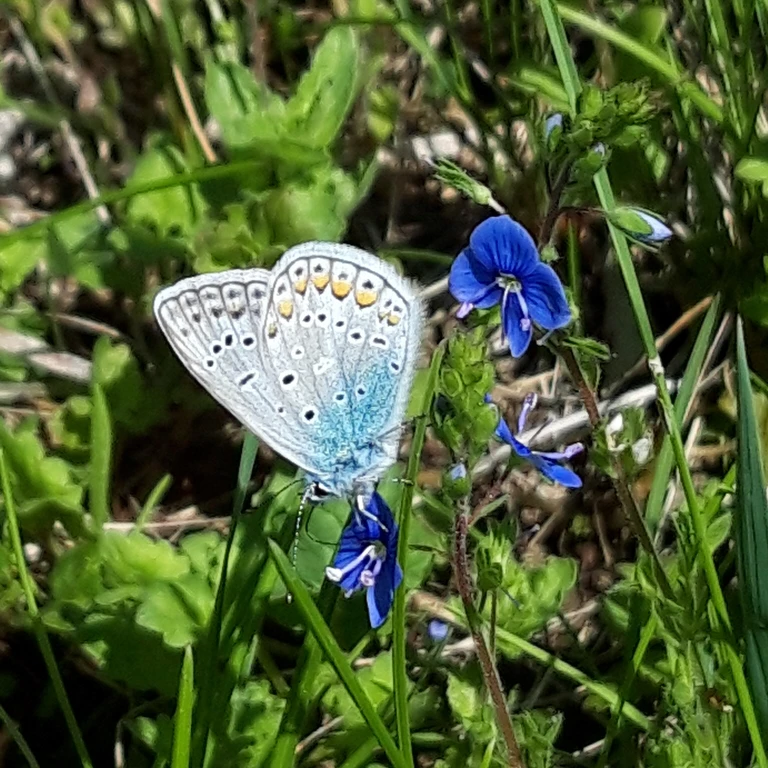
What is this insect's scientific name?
Polyommatus icarus
